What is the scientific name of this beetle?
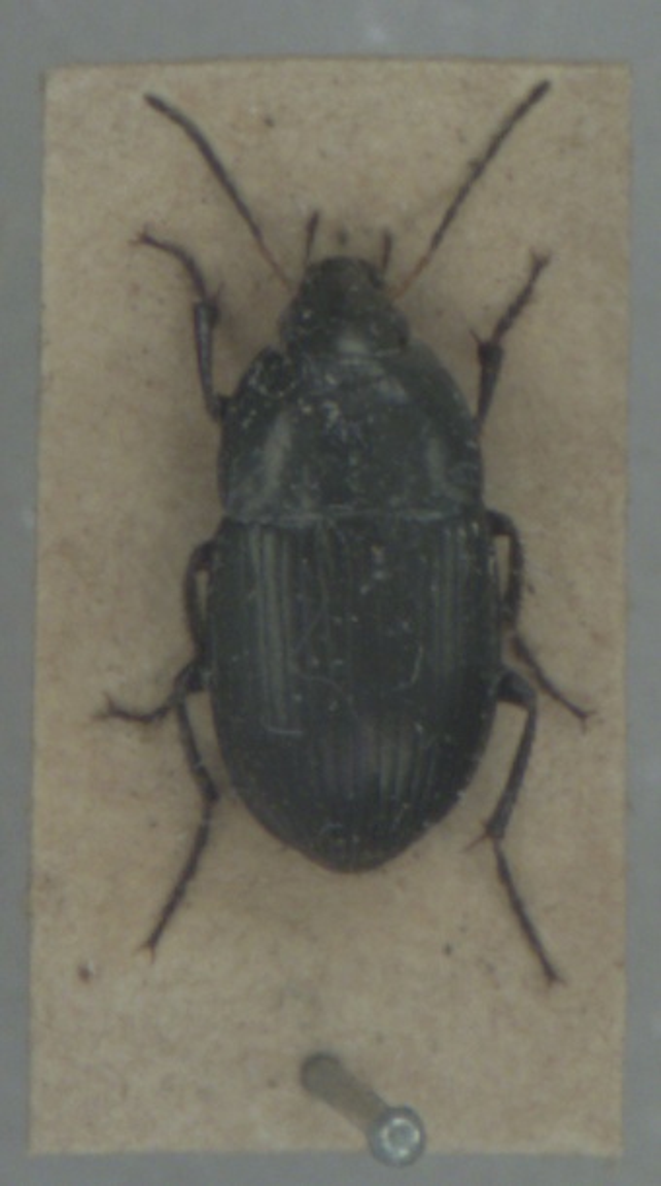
Amara ovata
